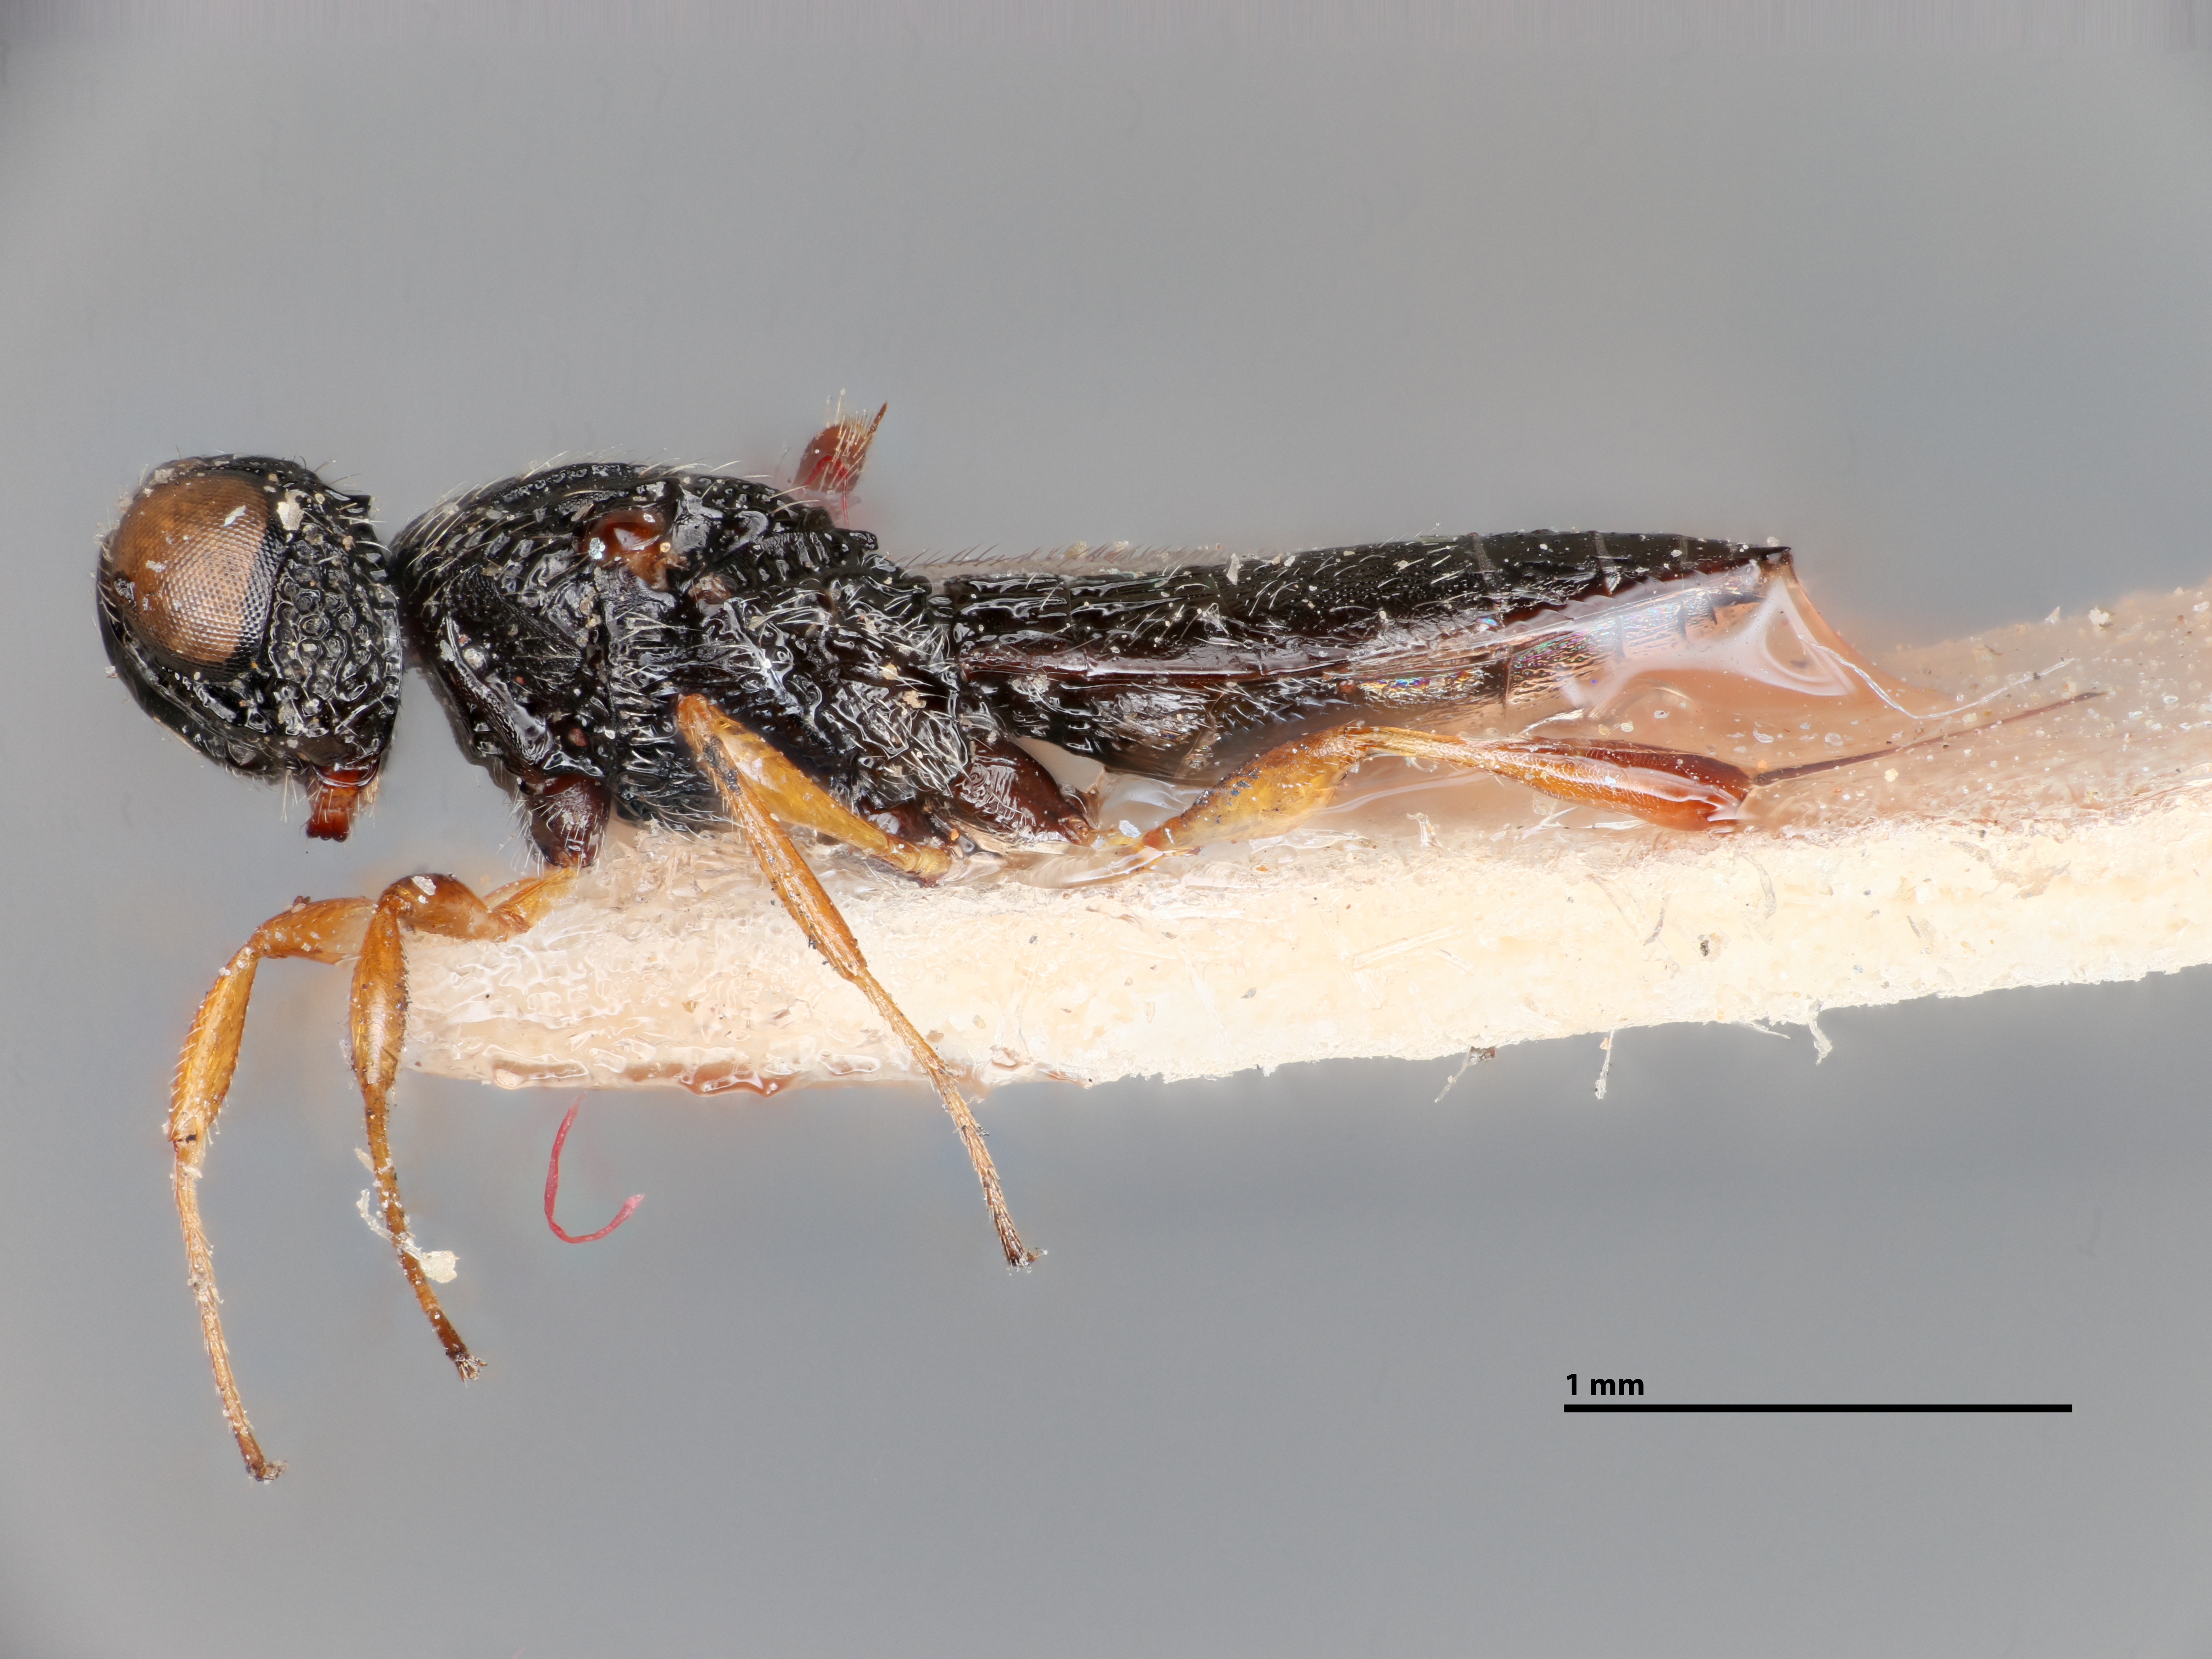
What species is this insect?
Baryconus bharatus
